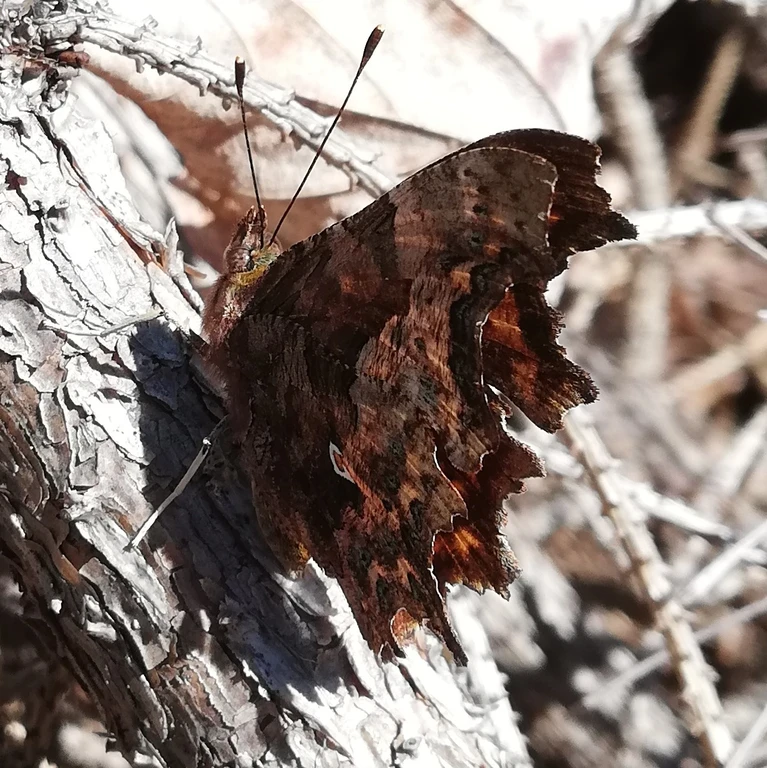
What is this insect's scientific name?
Polygonia c-album
